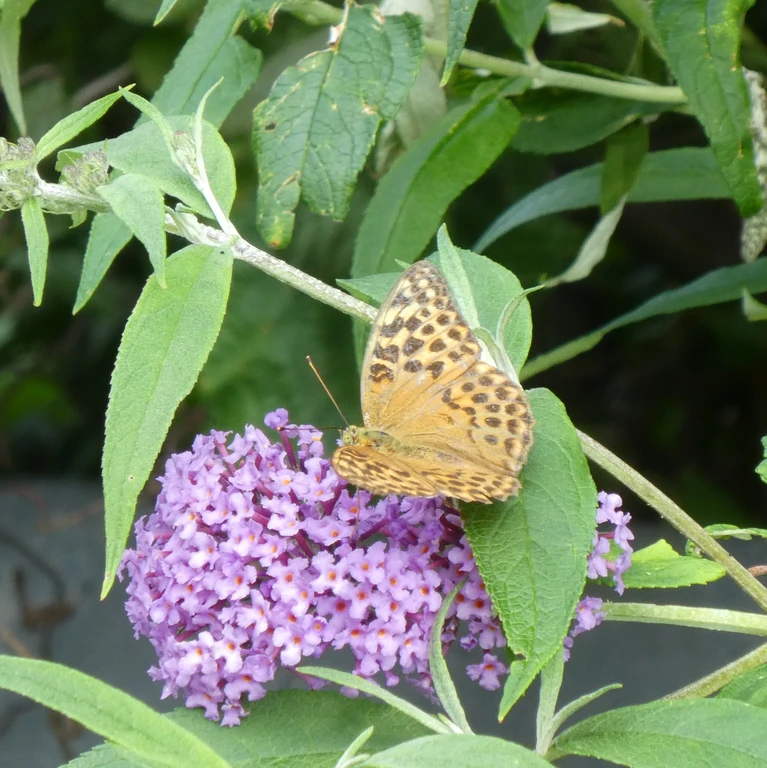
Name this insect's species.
Argynnis paphia
